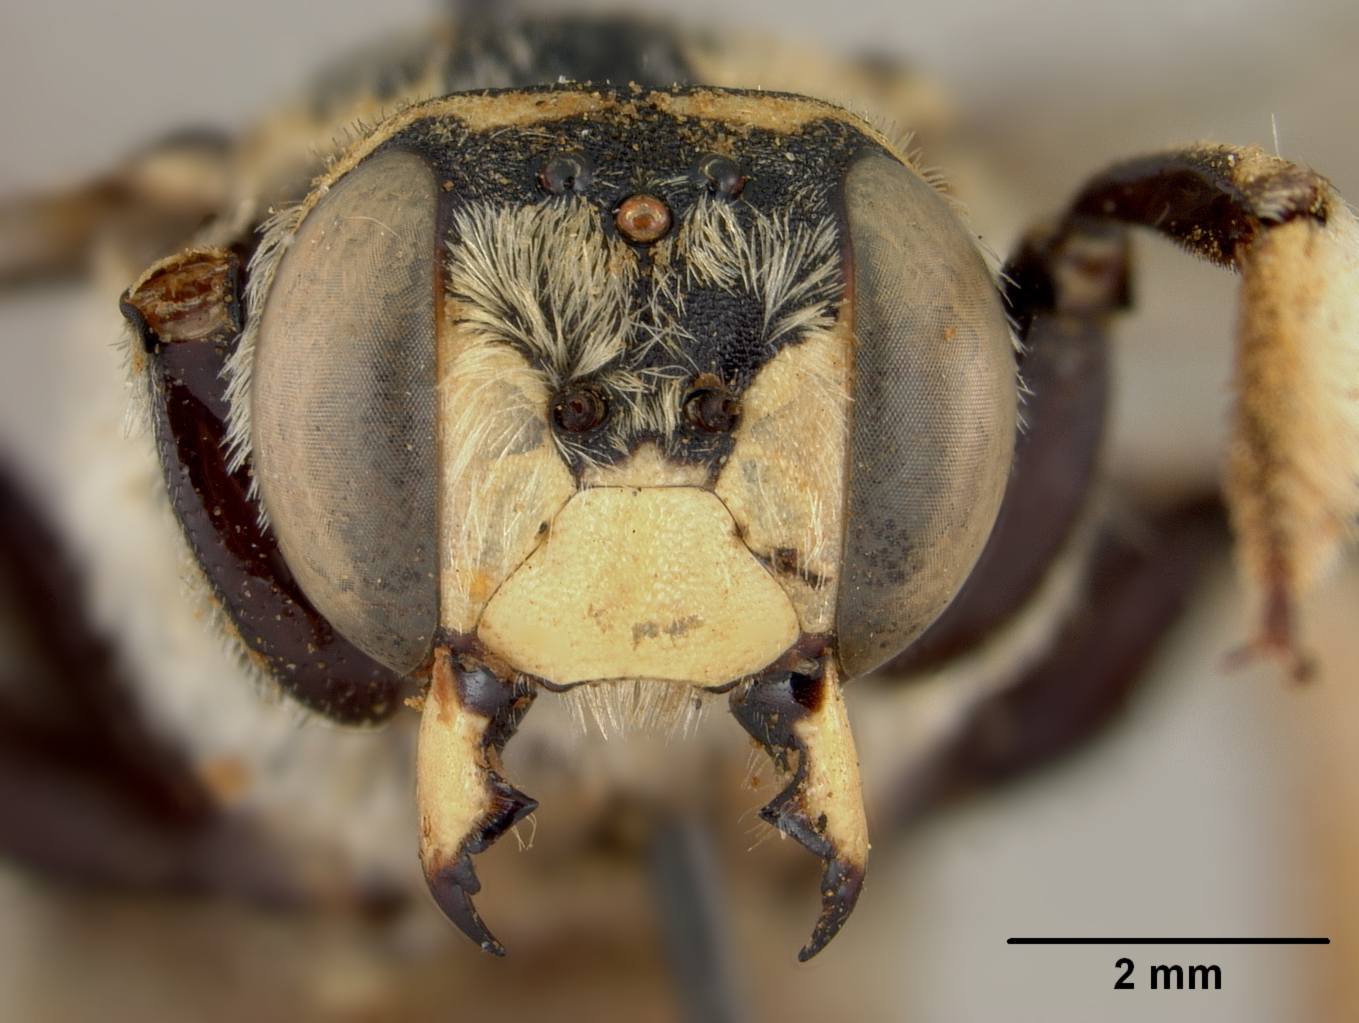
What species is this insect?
Anthidium nursei
